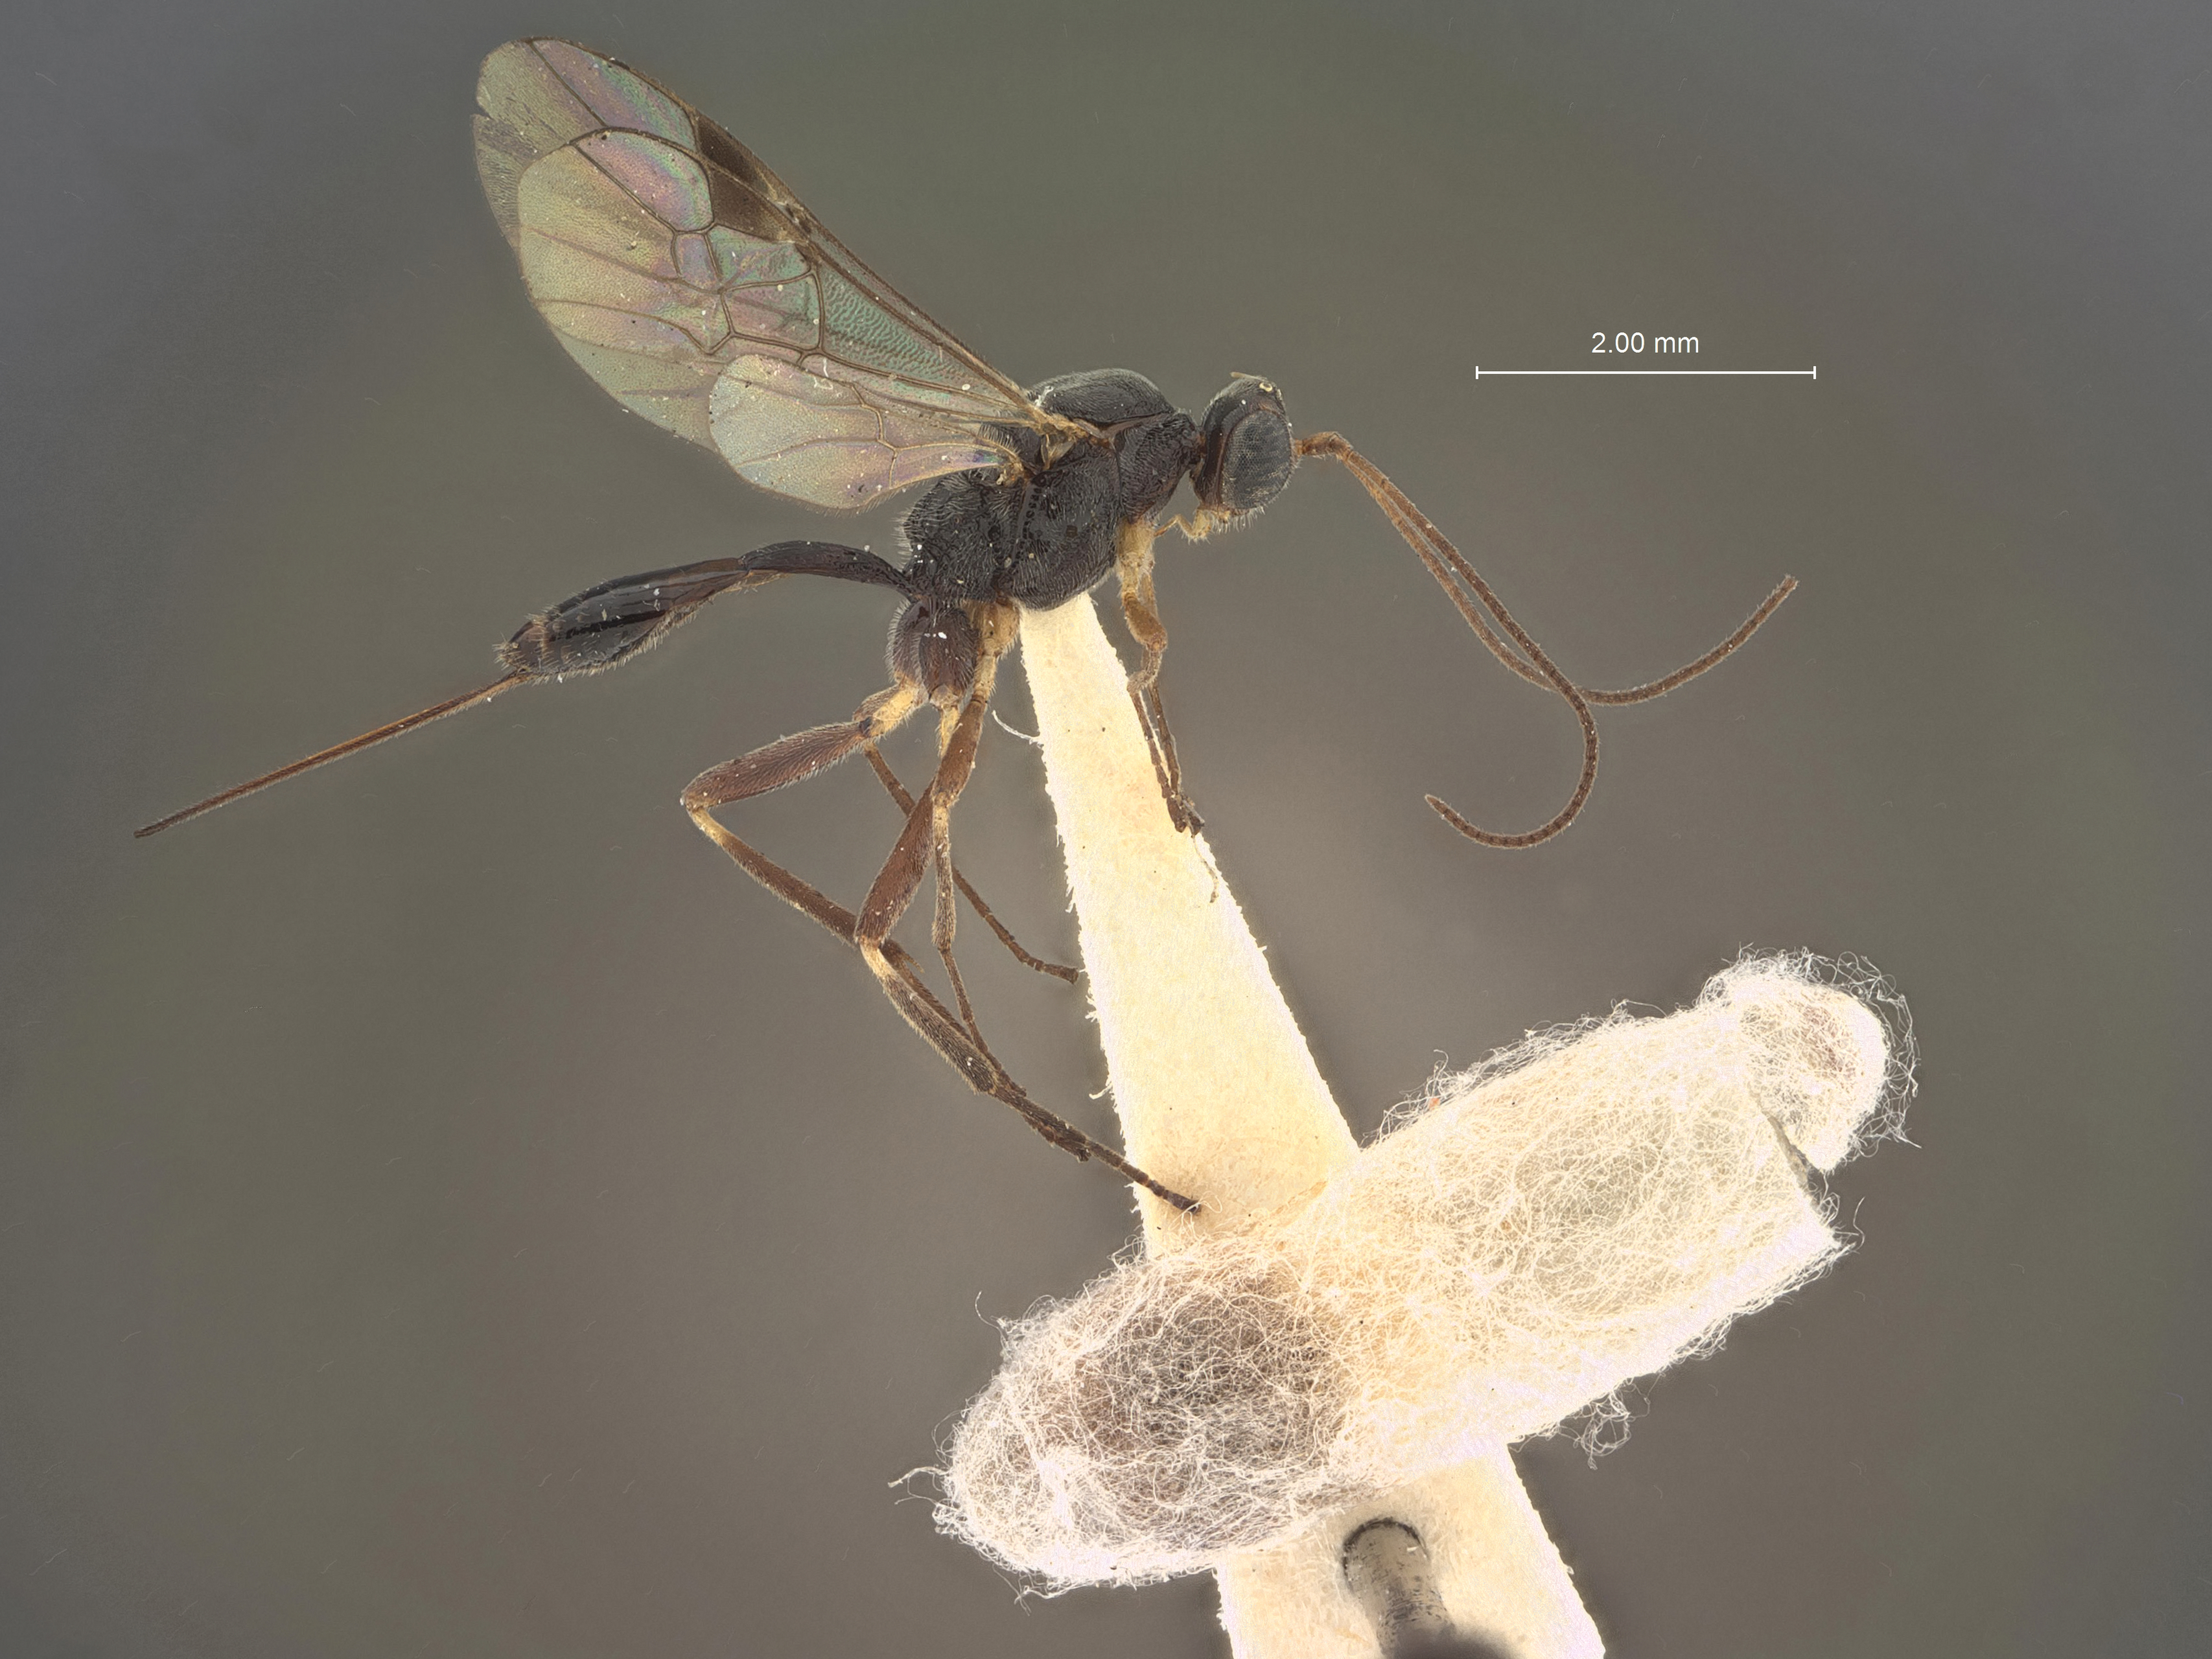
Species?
Meteorus graciliventris
